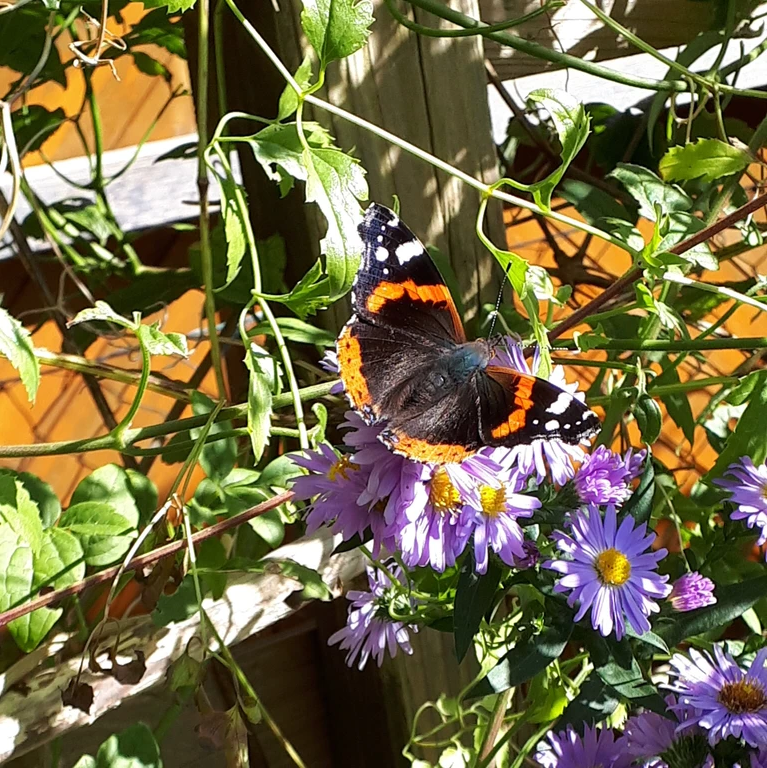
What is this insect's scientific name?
Vanessa atalanta
